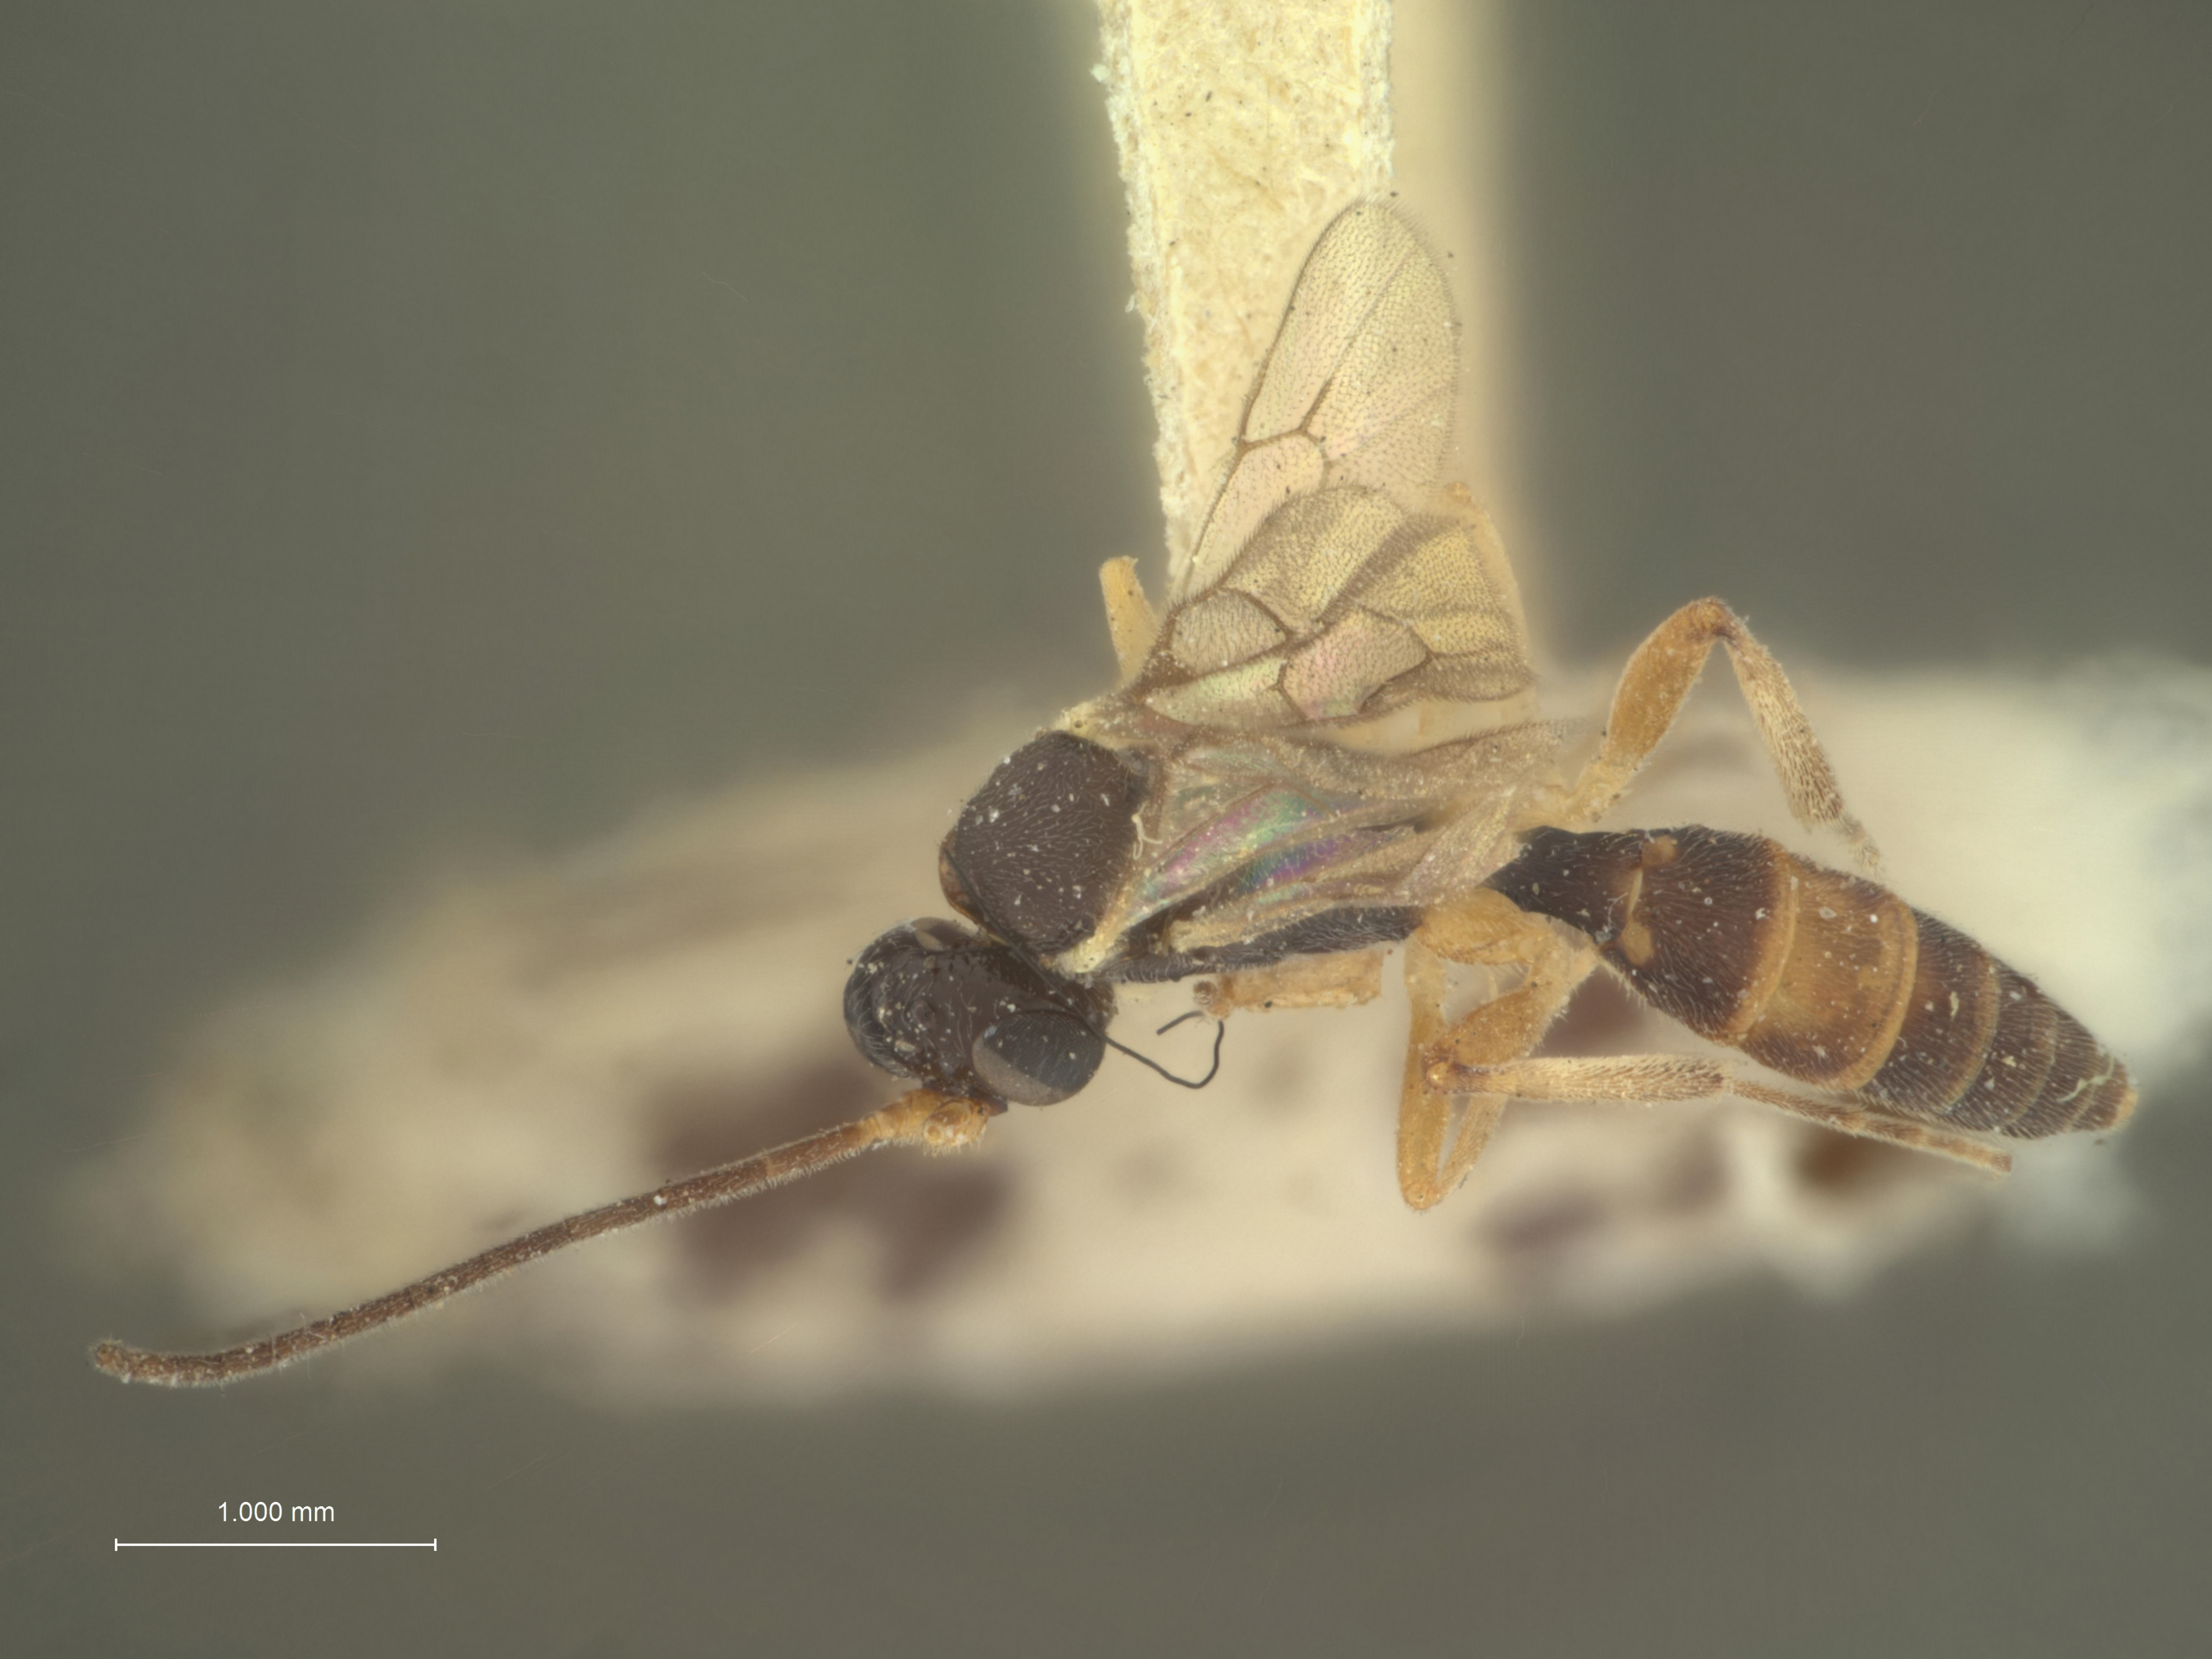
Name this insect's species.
Hemiteles laticinctus
